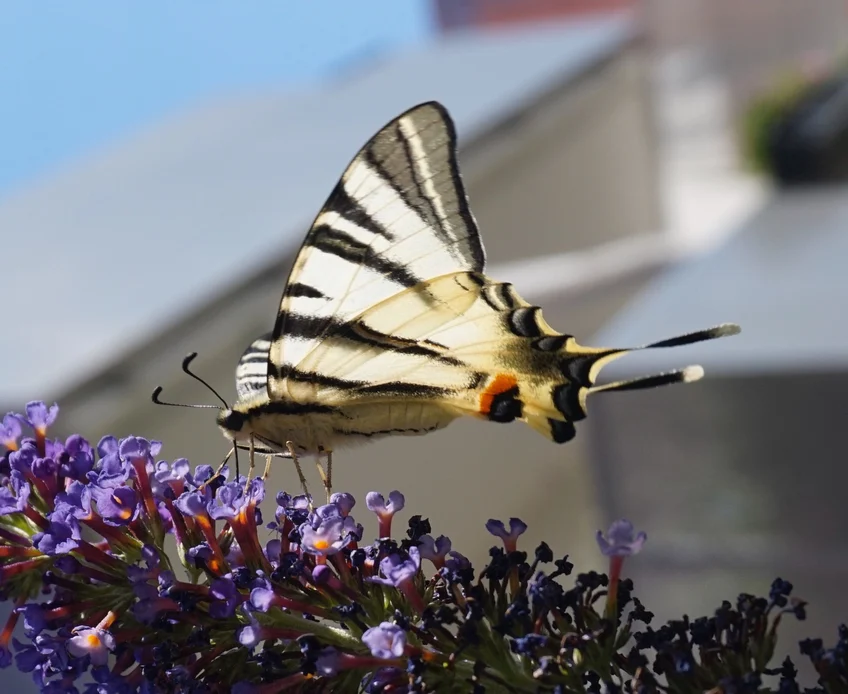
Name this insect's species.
Iphiclides podalirius
